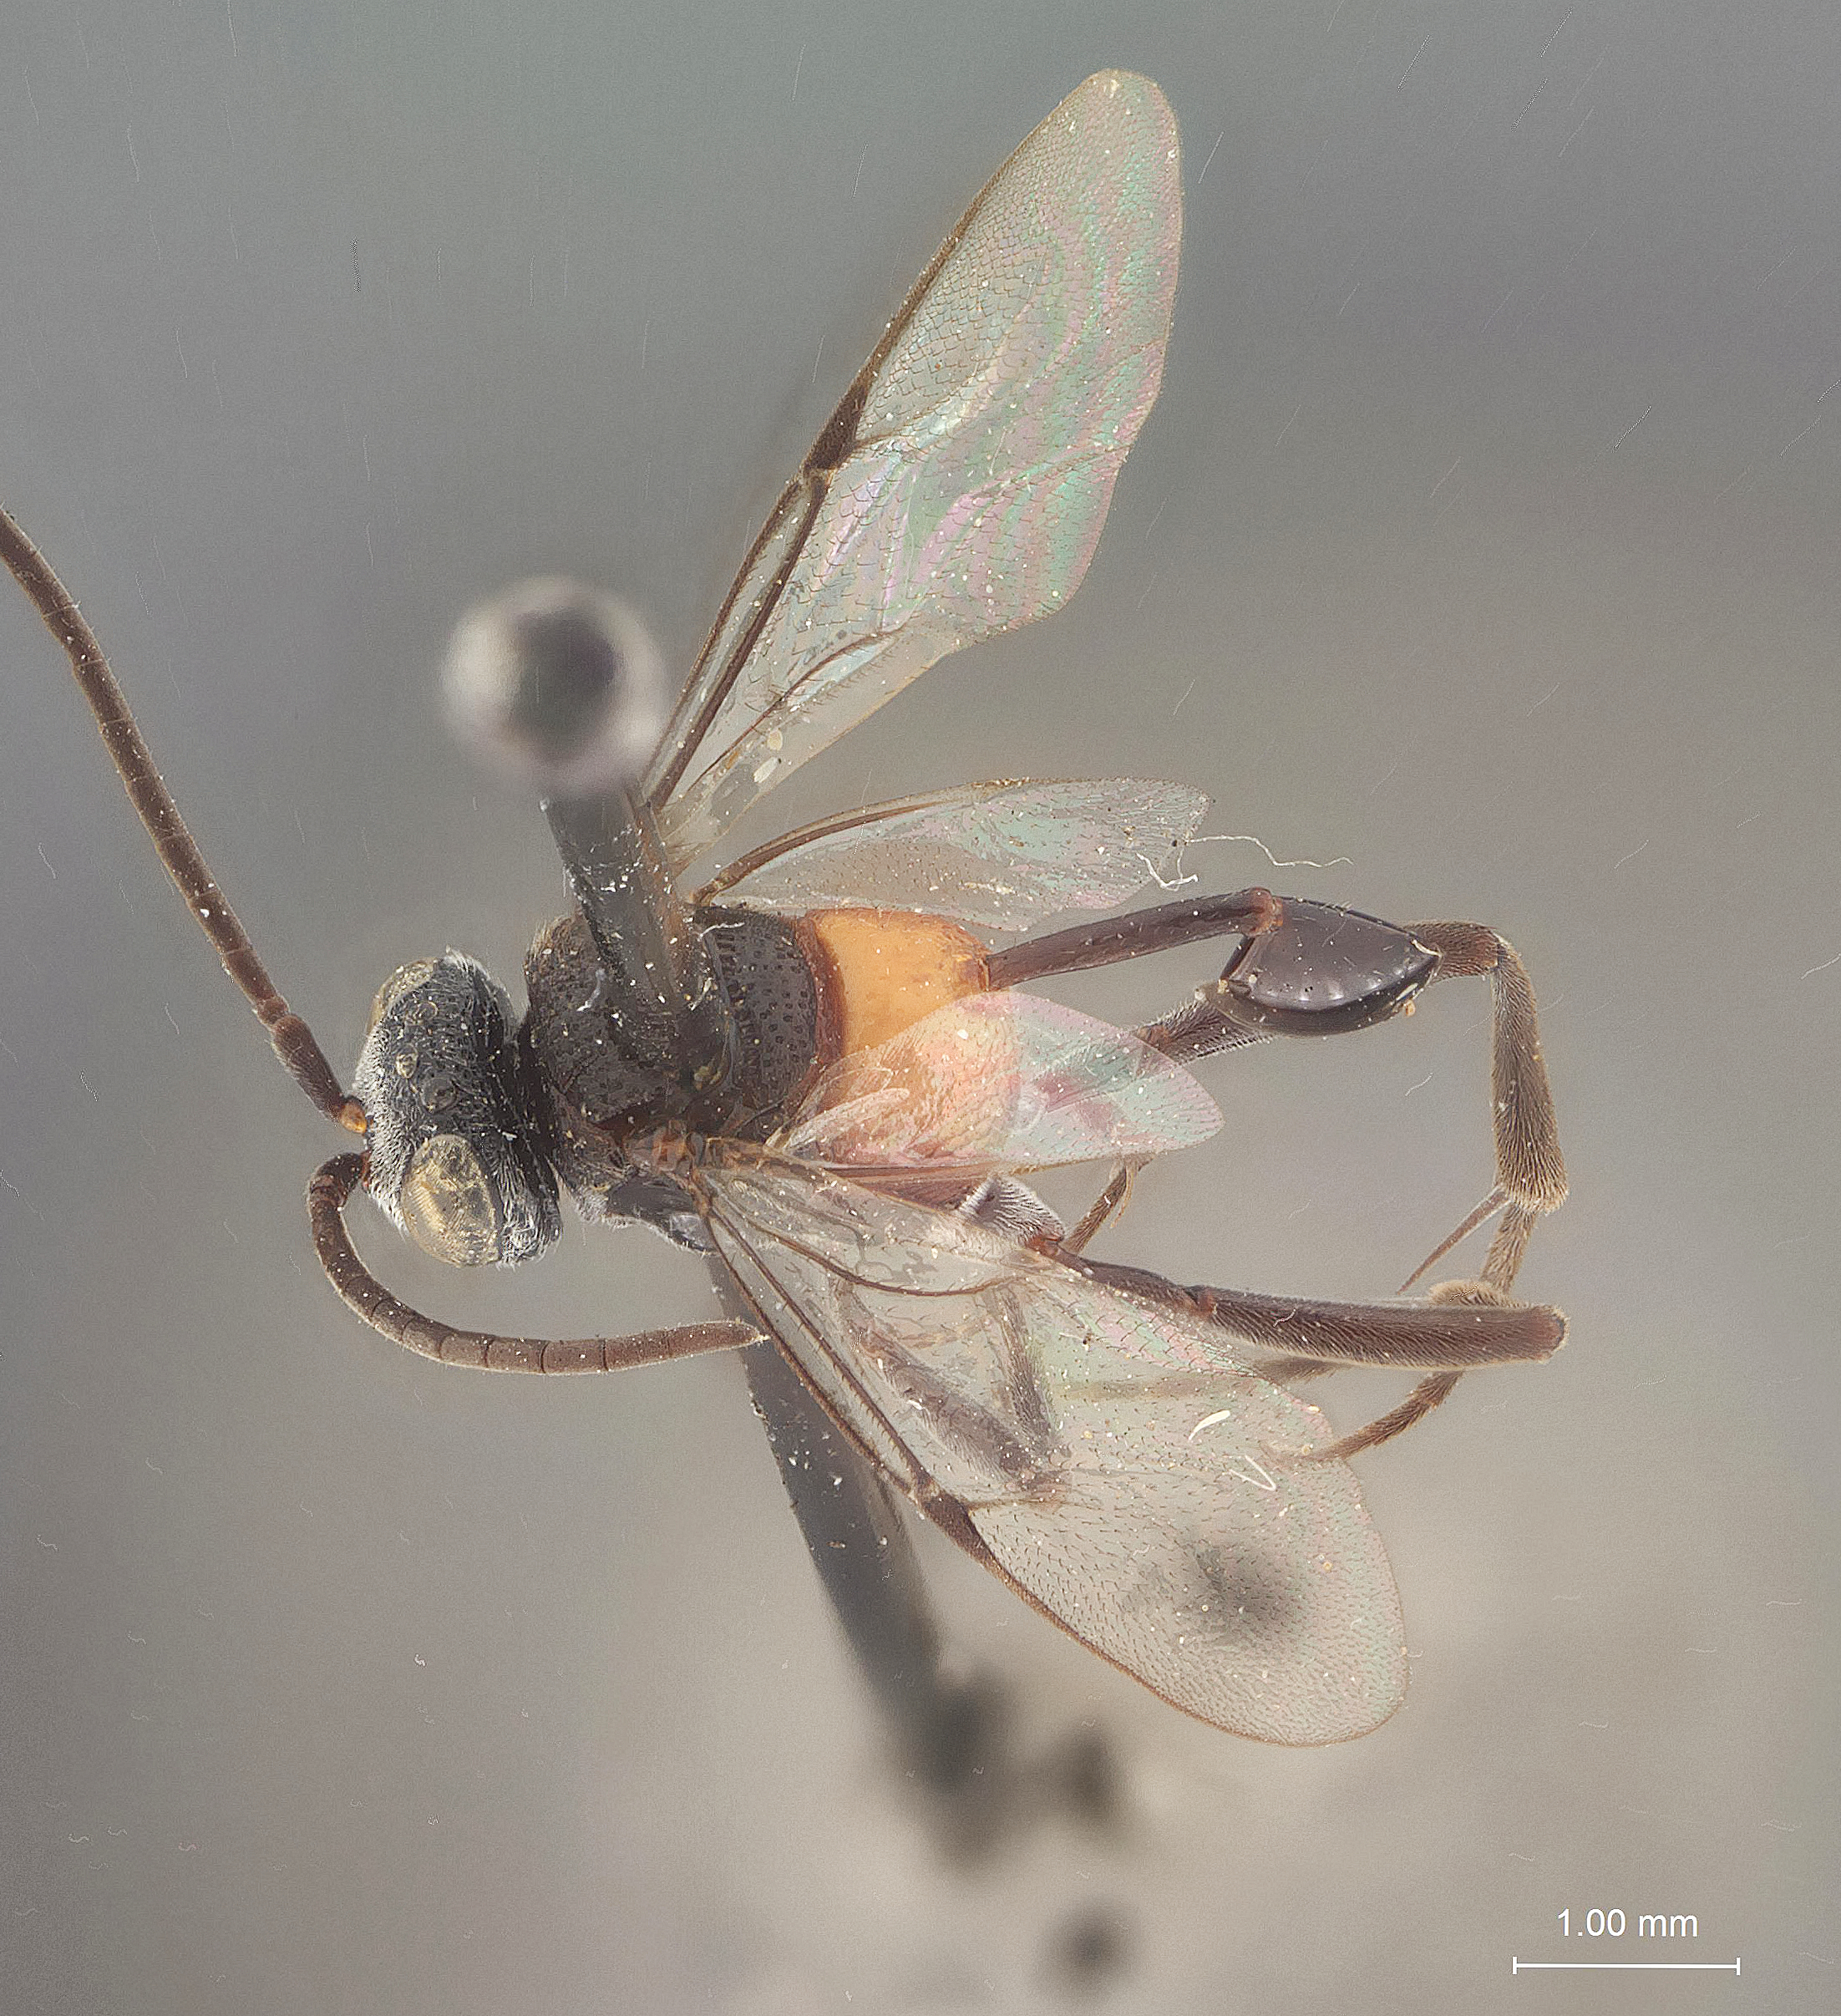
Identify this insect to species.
Hyptia johnsoni
